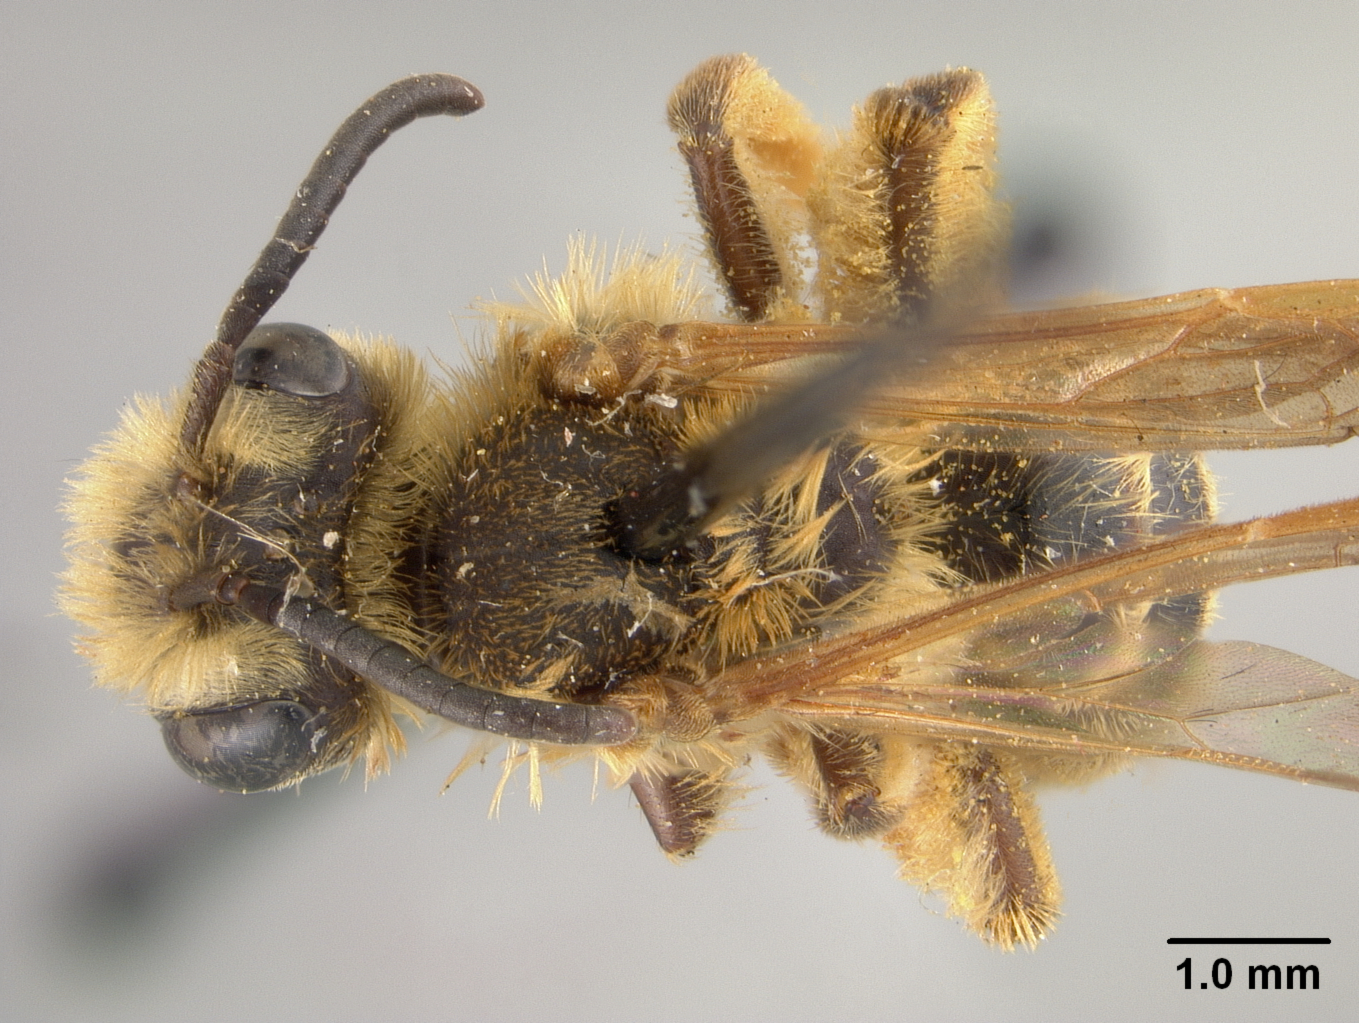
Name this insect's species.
Andrena dimorpha
